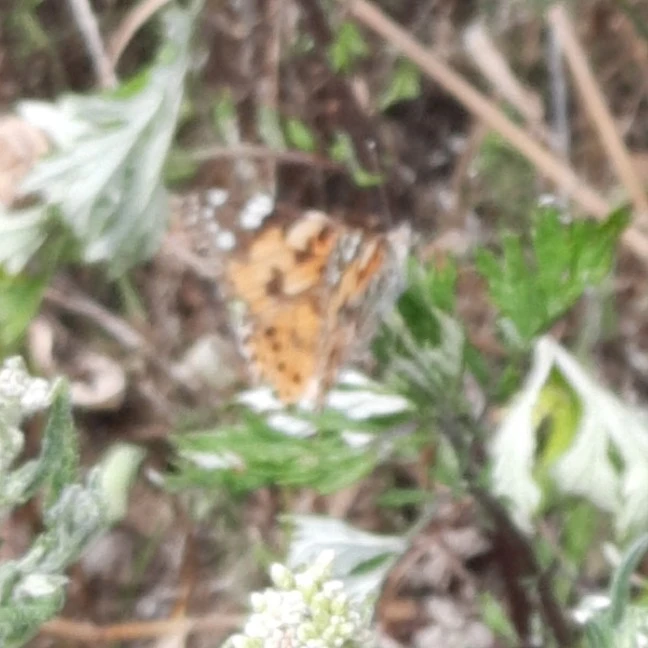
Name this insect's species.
Vanessa cardui
